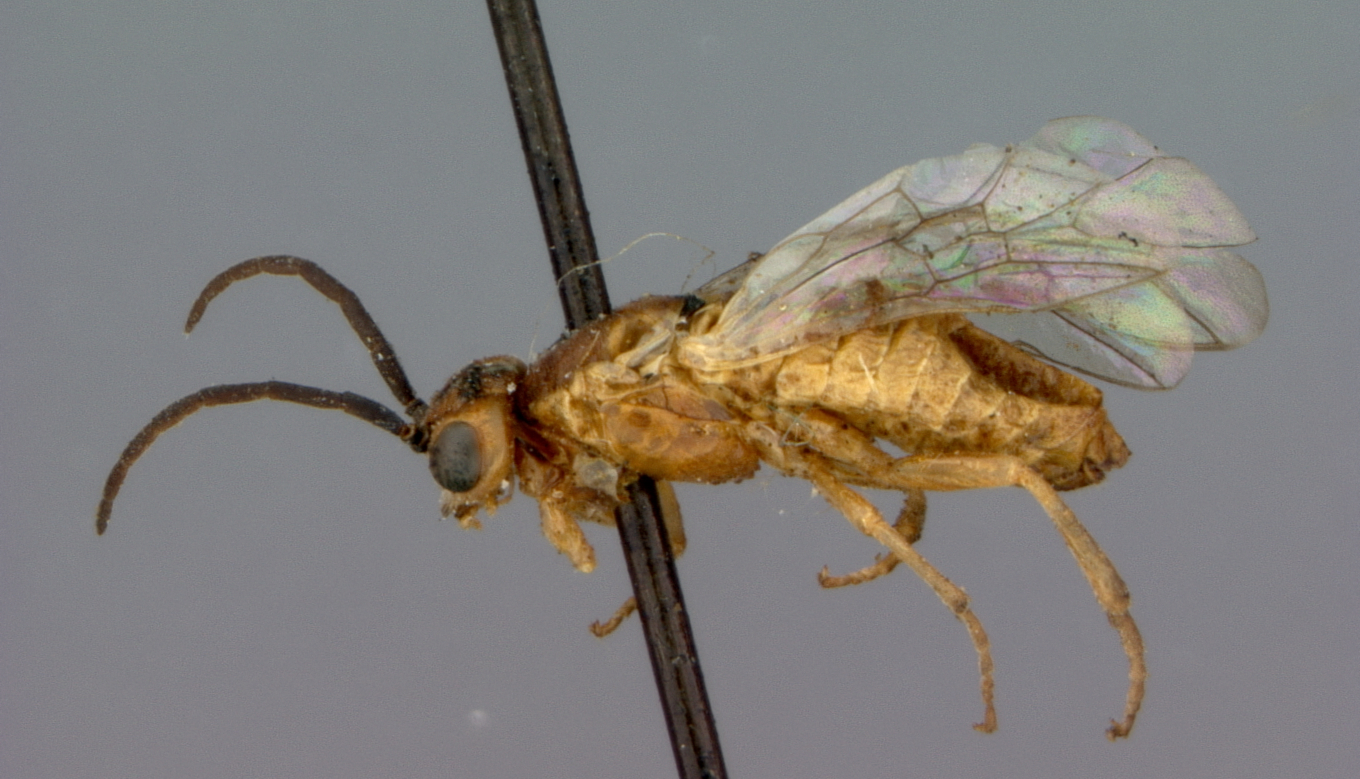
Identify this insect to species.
Amauronematus dyari
